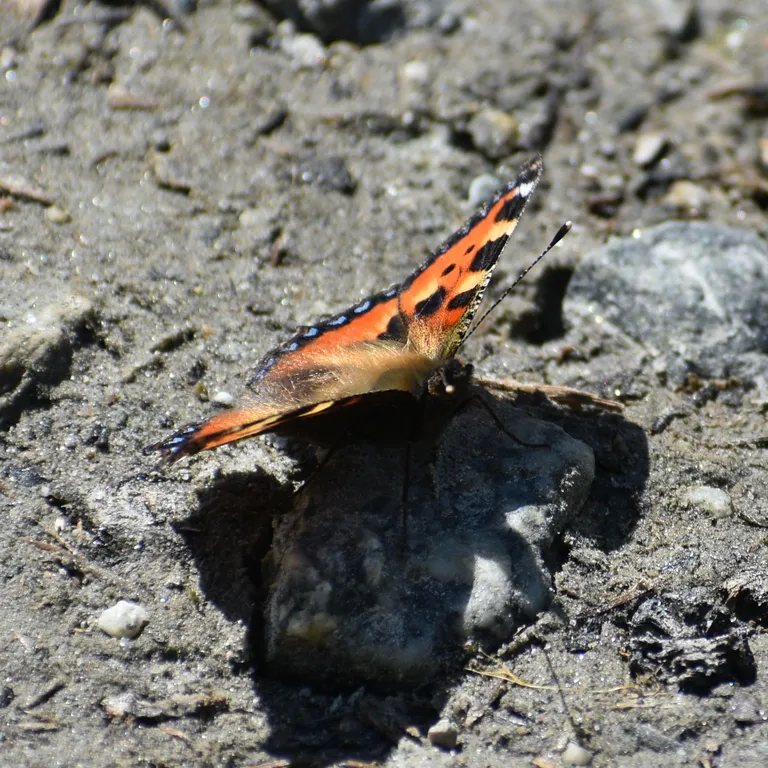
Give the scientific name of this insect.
Aglais urticae
